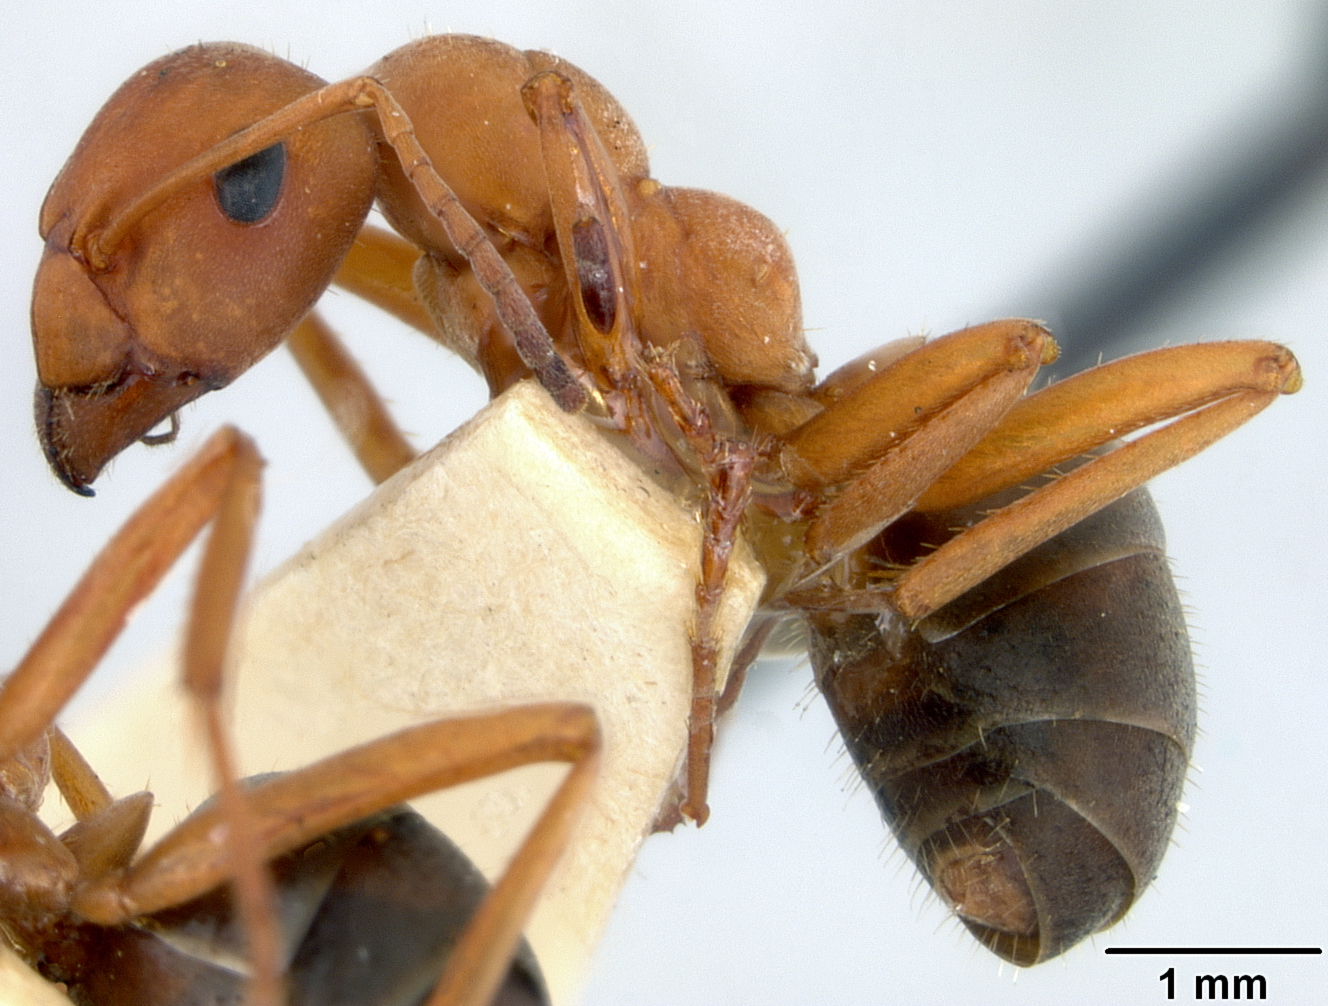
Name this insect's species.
Formica truncicola
